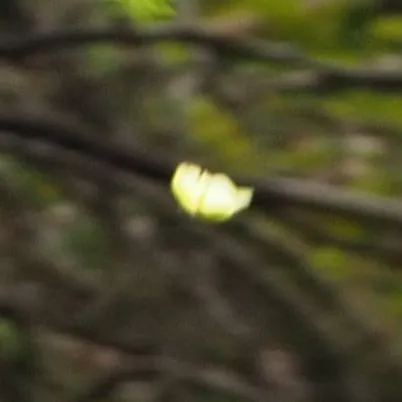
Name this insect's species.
Gonepteryx rhamni
